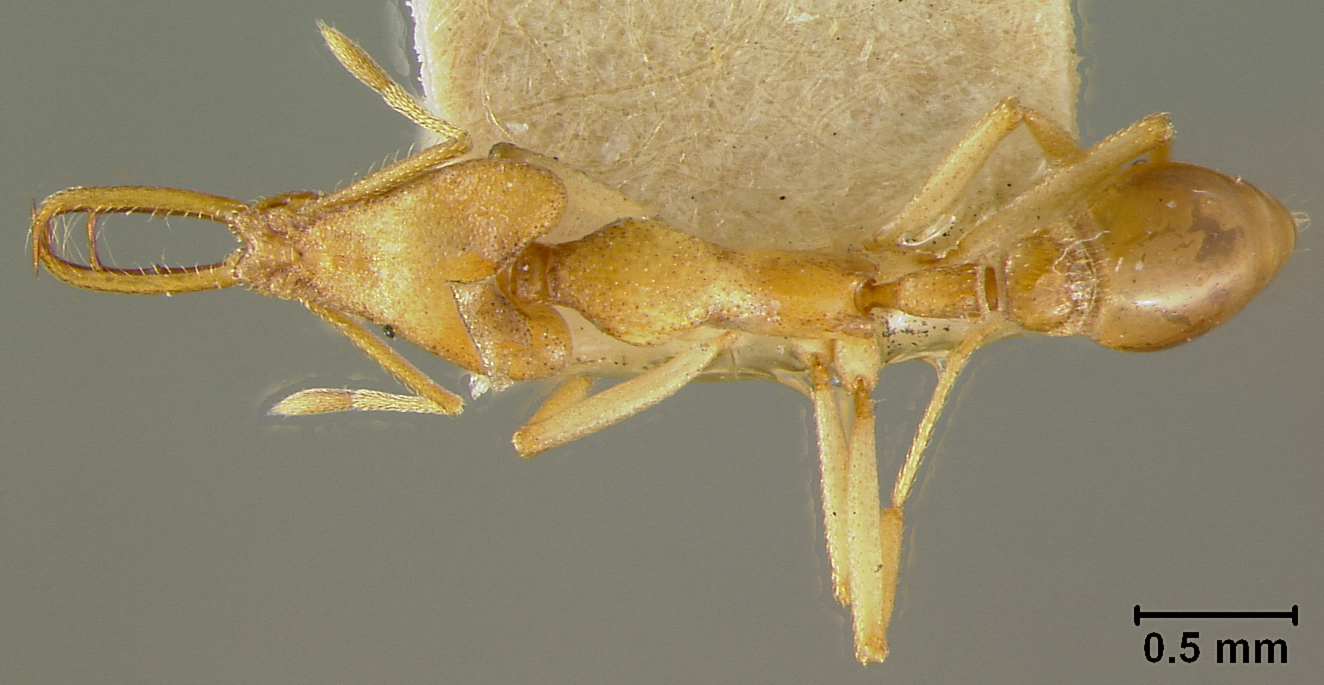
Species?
Strumigenys decollata
